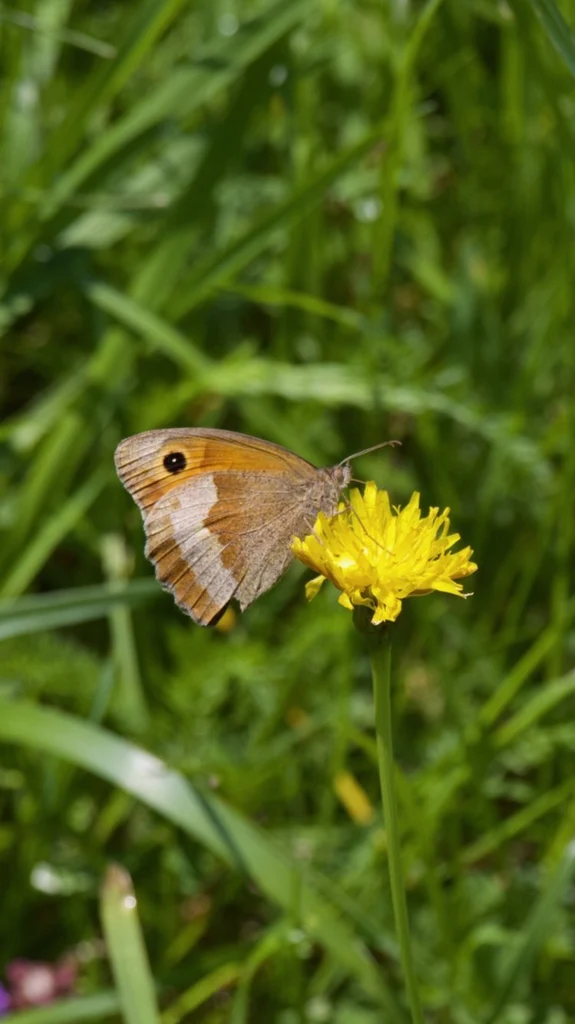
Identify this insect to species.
Maniola jurtina
